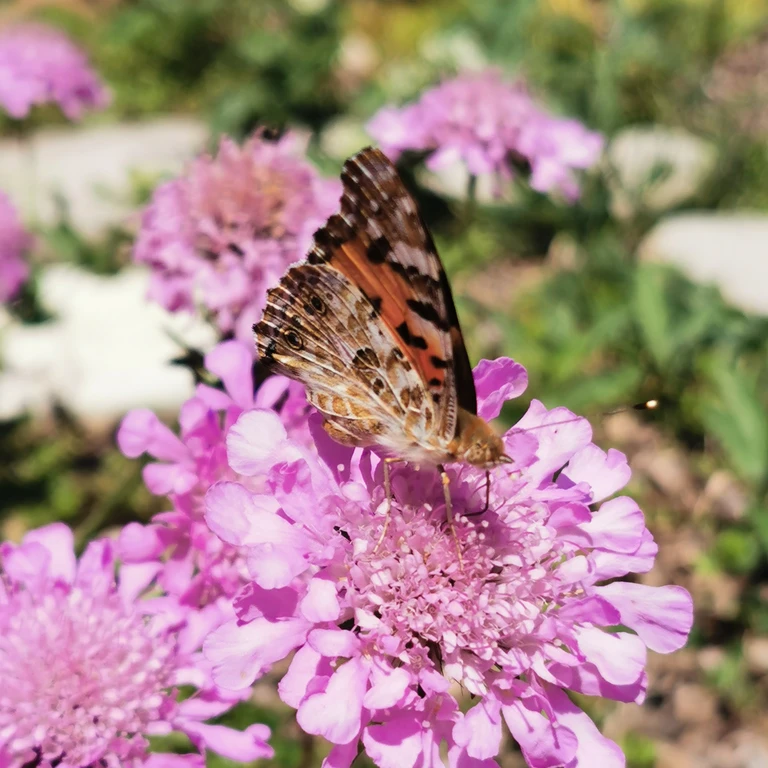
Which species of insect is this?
Vanessa cardui
